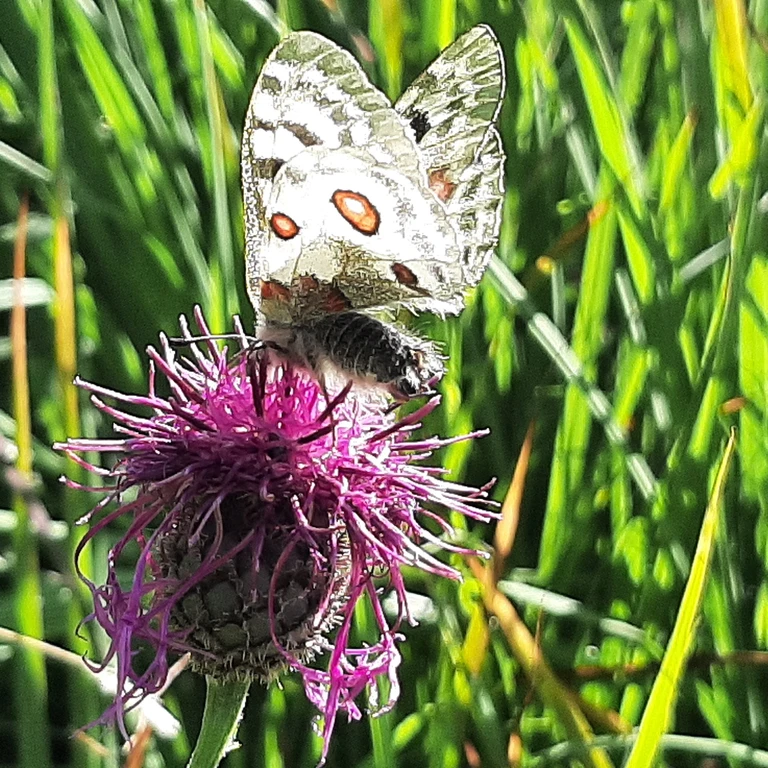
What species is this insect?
Parnassius apollo
